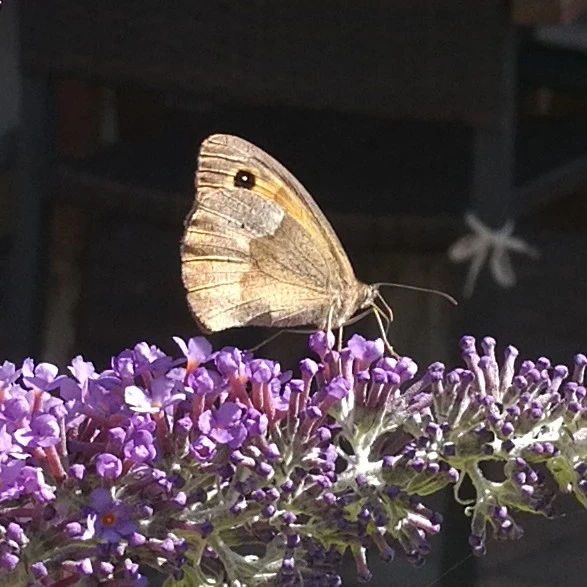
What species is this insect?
Maniola jurtina
